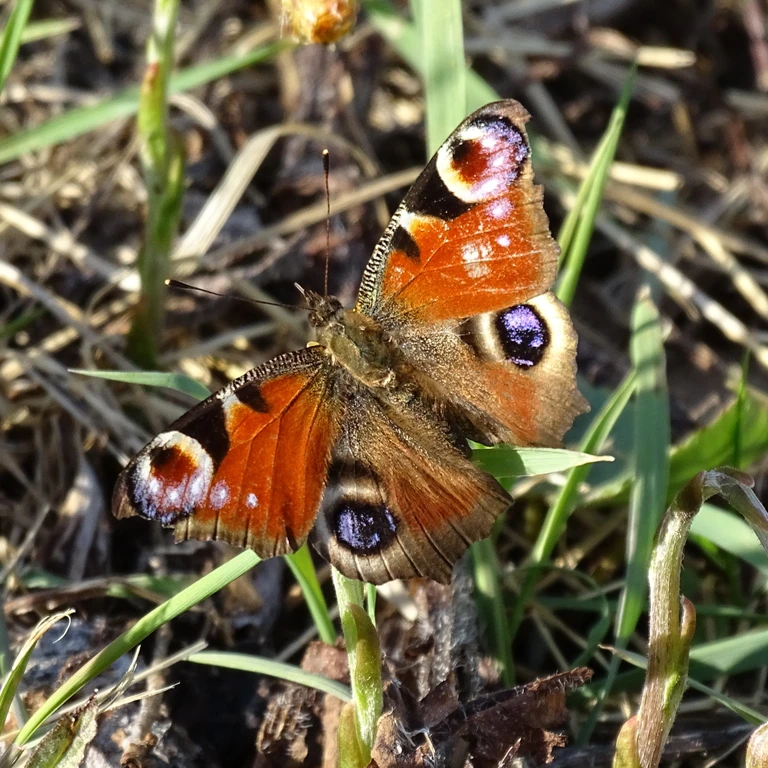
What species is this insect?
Aglais io
